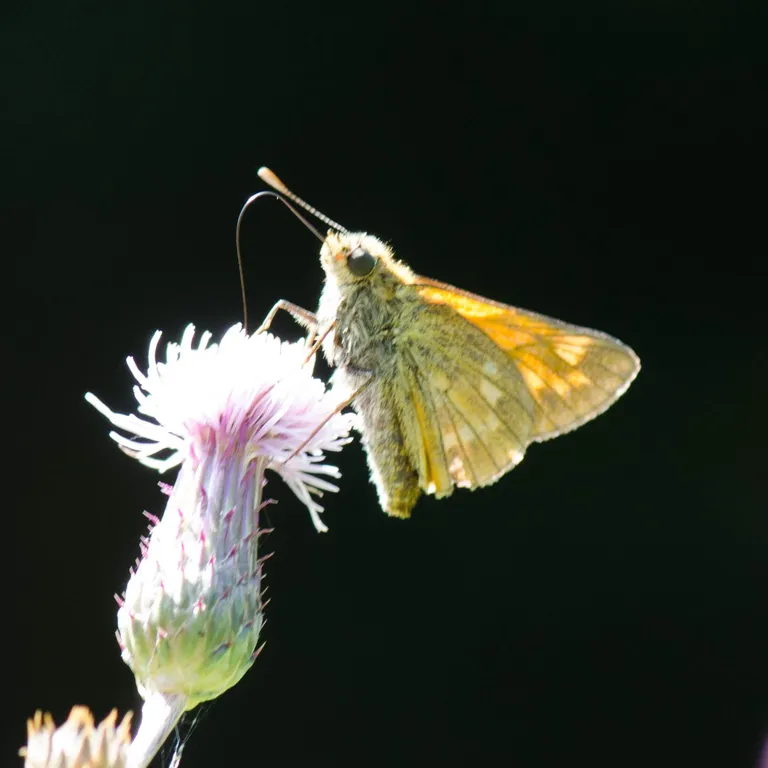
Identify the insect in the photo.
Ochlodes sylvanus (also Ochlodes venata)
